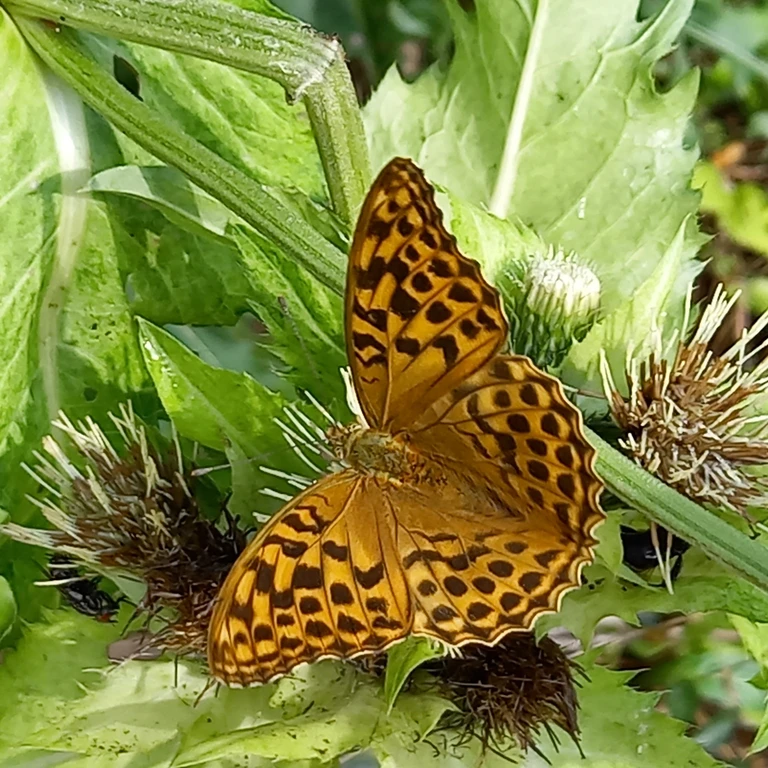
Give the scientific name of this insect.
Argynnis paphia
